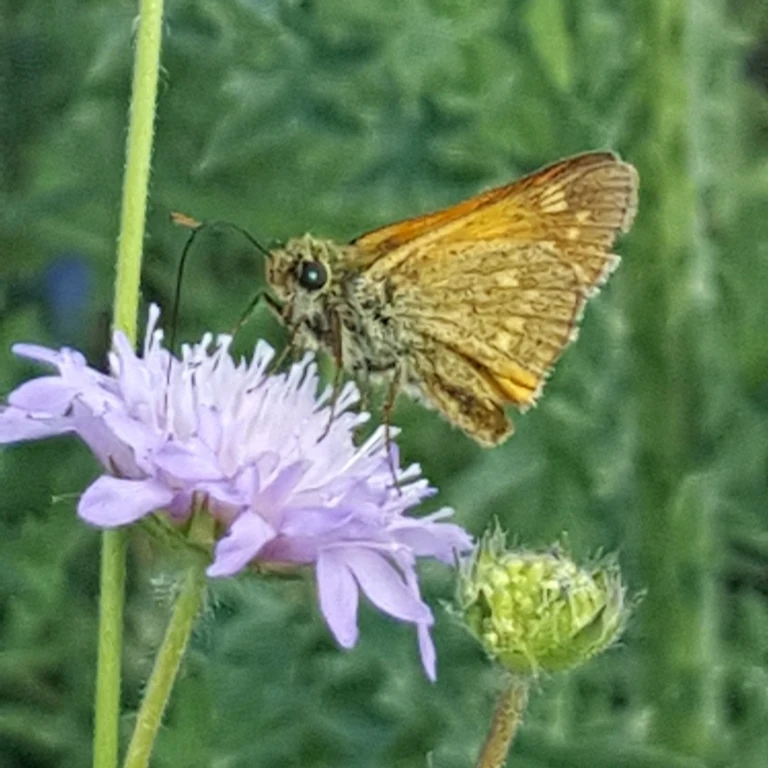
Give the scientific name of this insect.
Ochlodes sylvanus (also Ochlodes venata)
